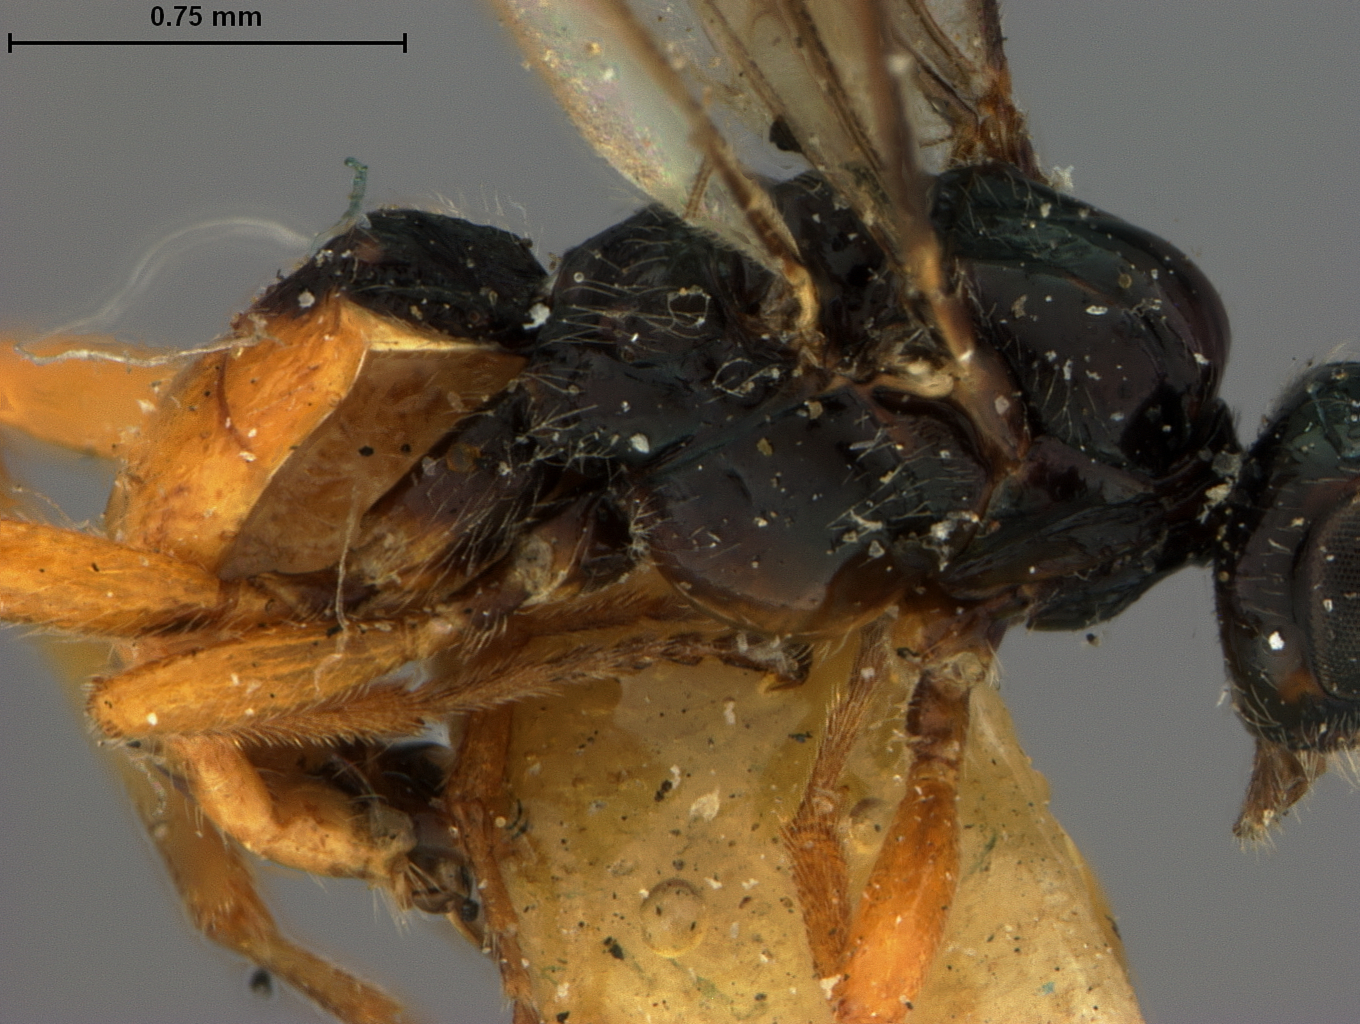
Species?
Bracon gastroideae
